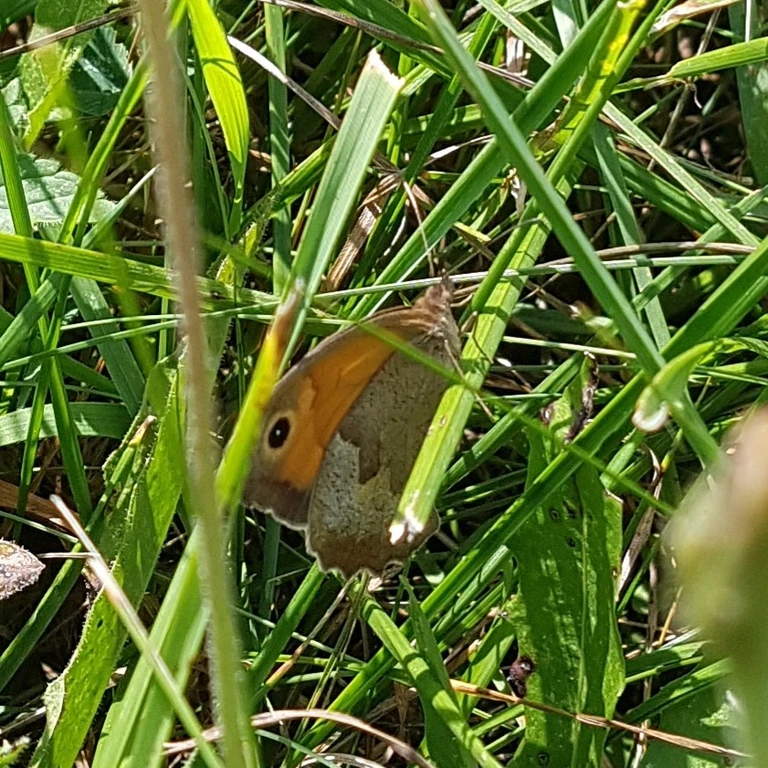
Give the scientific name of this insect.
Maniola jurtina
